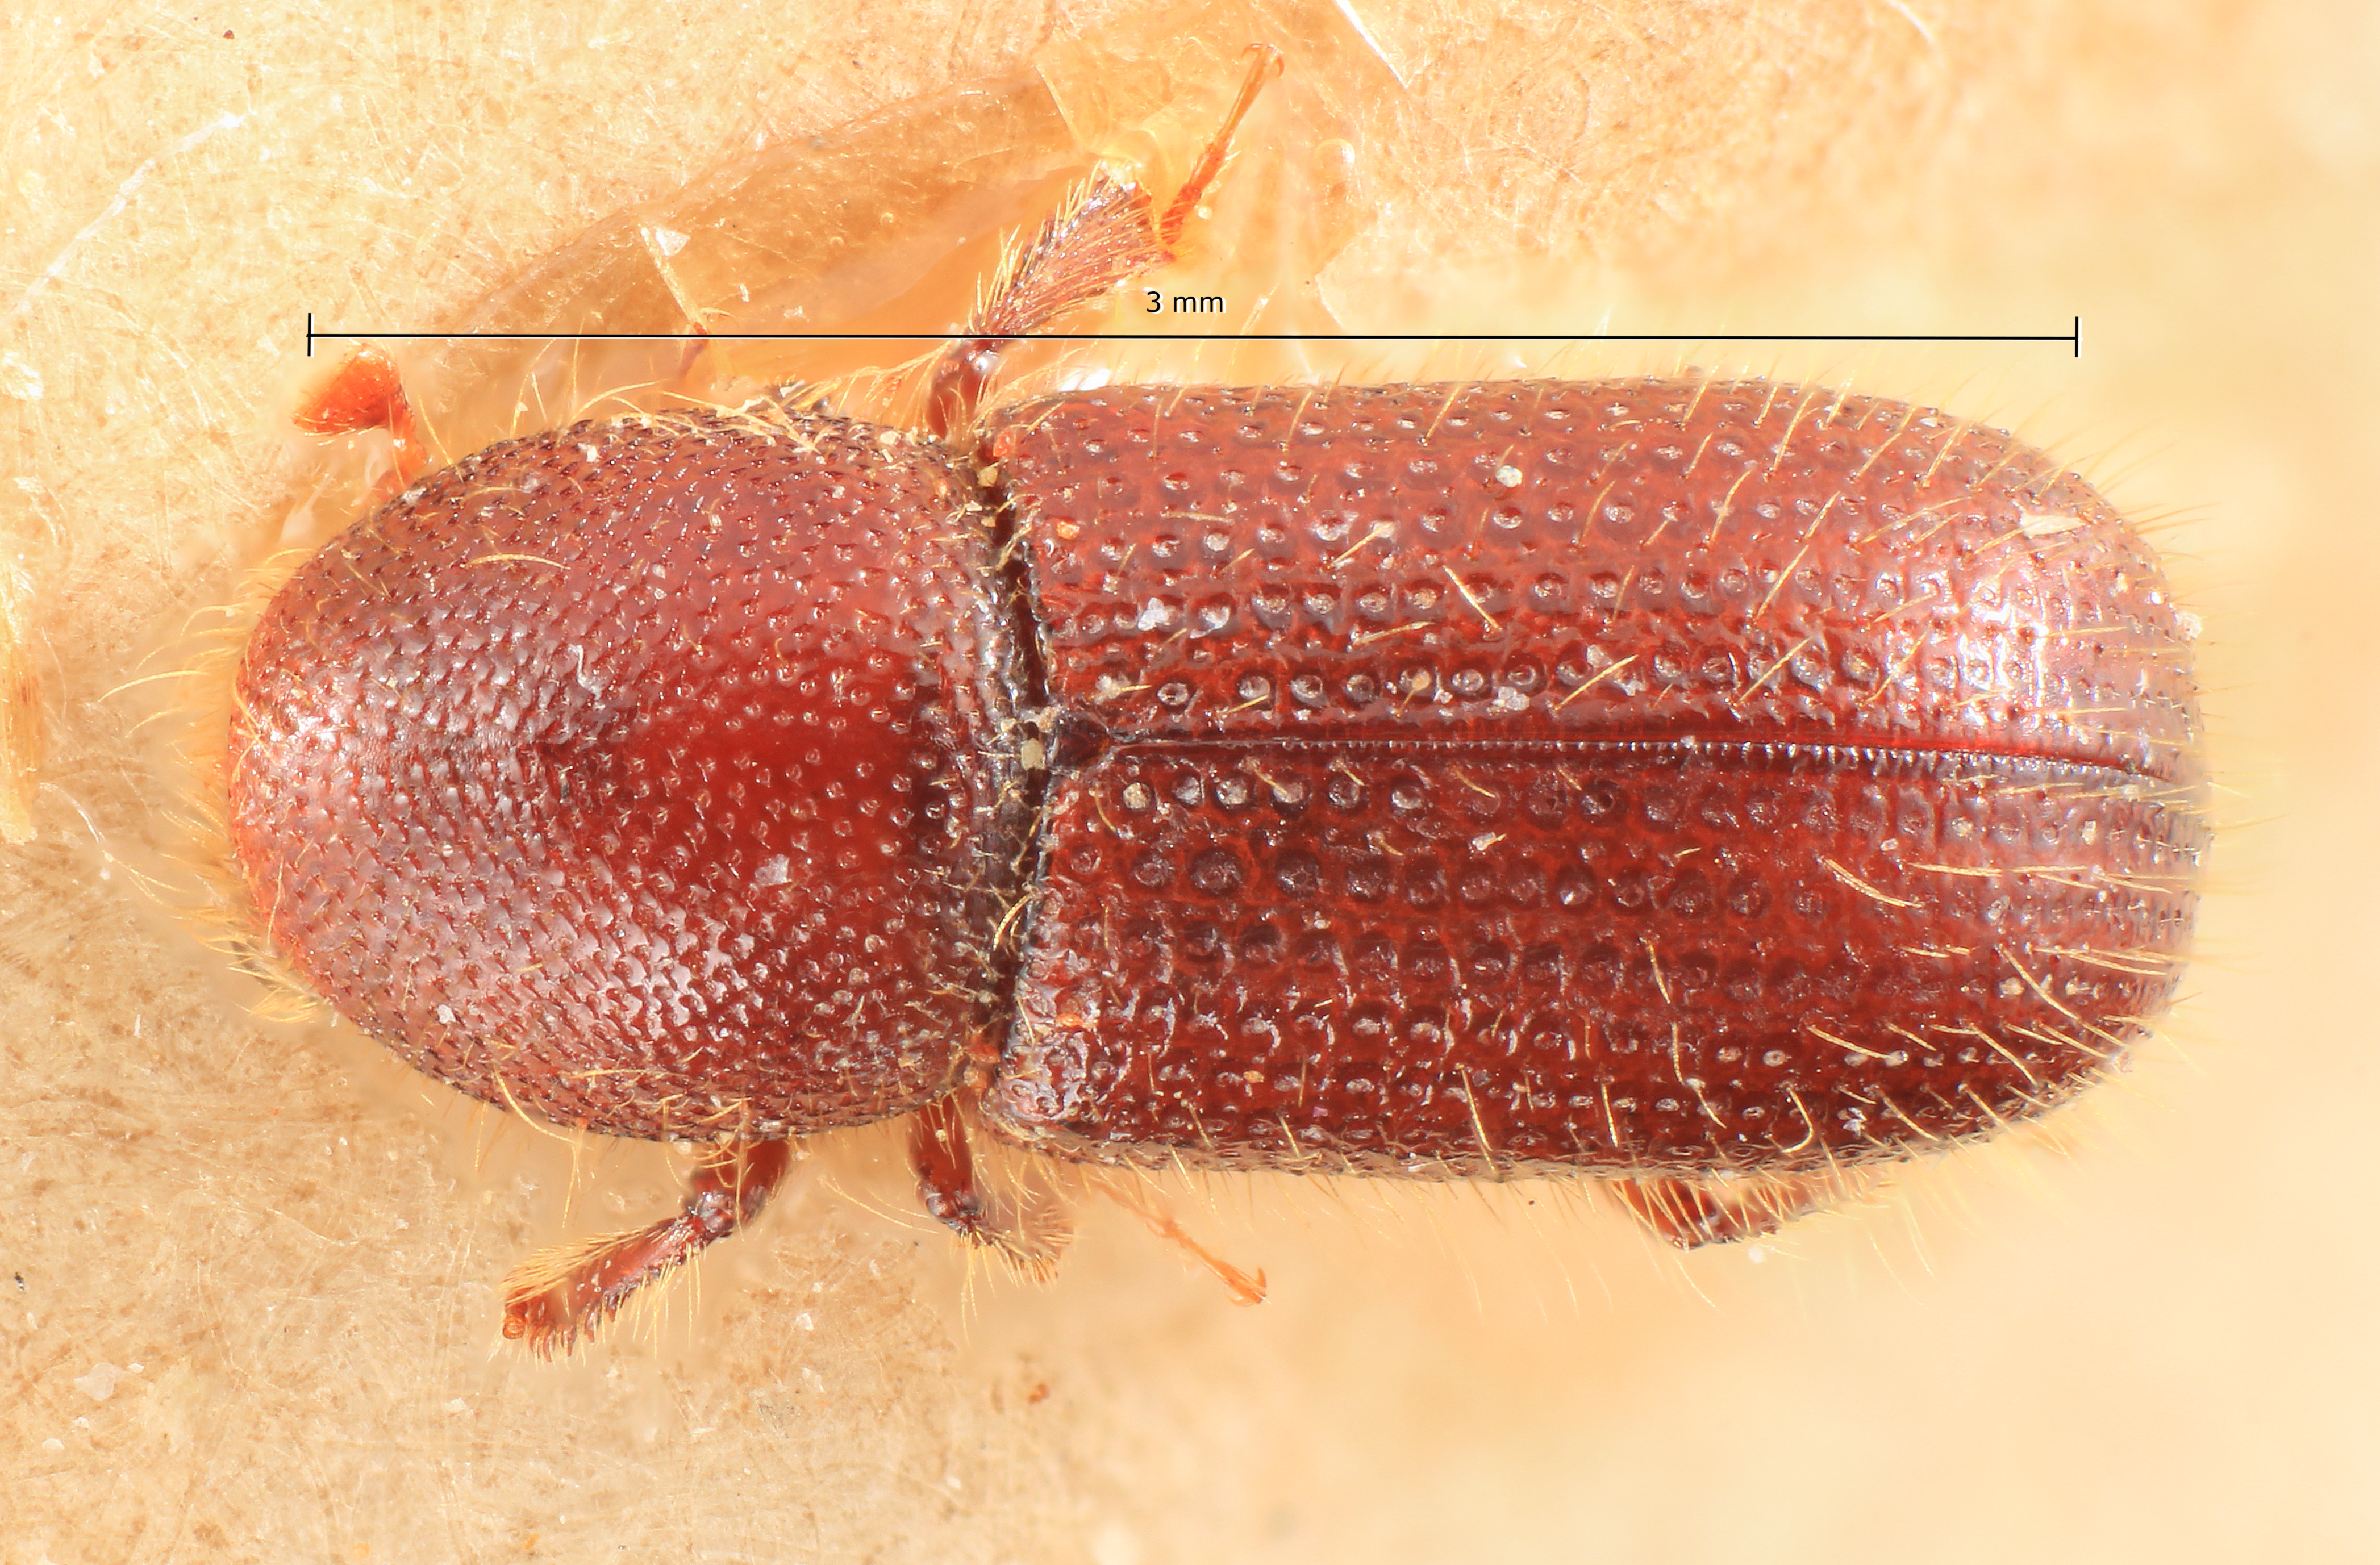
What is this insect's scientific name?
Dryocoetes artepunctatus
